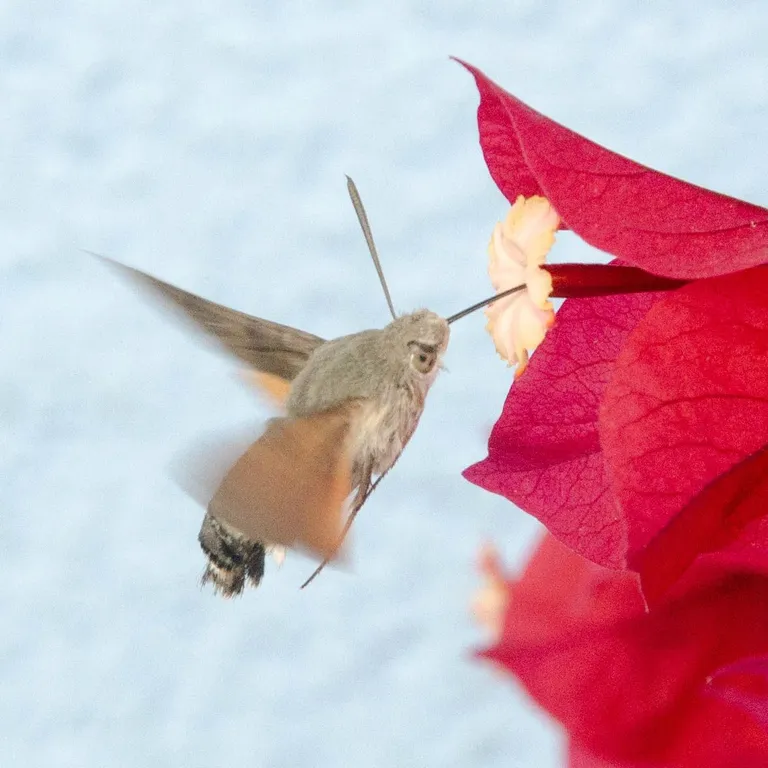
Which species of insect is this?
Macroglossum stellatarum
